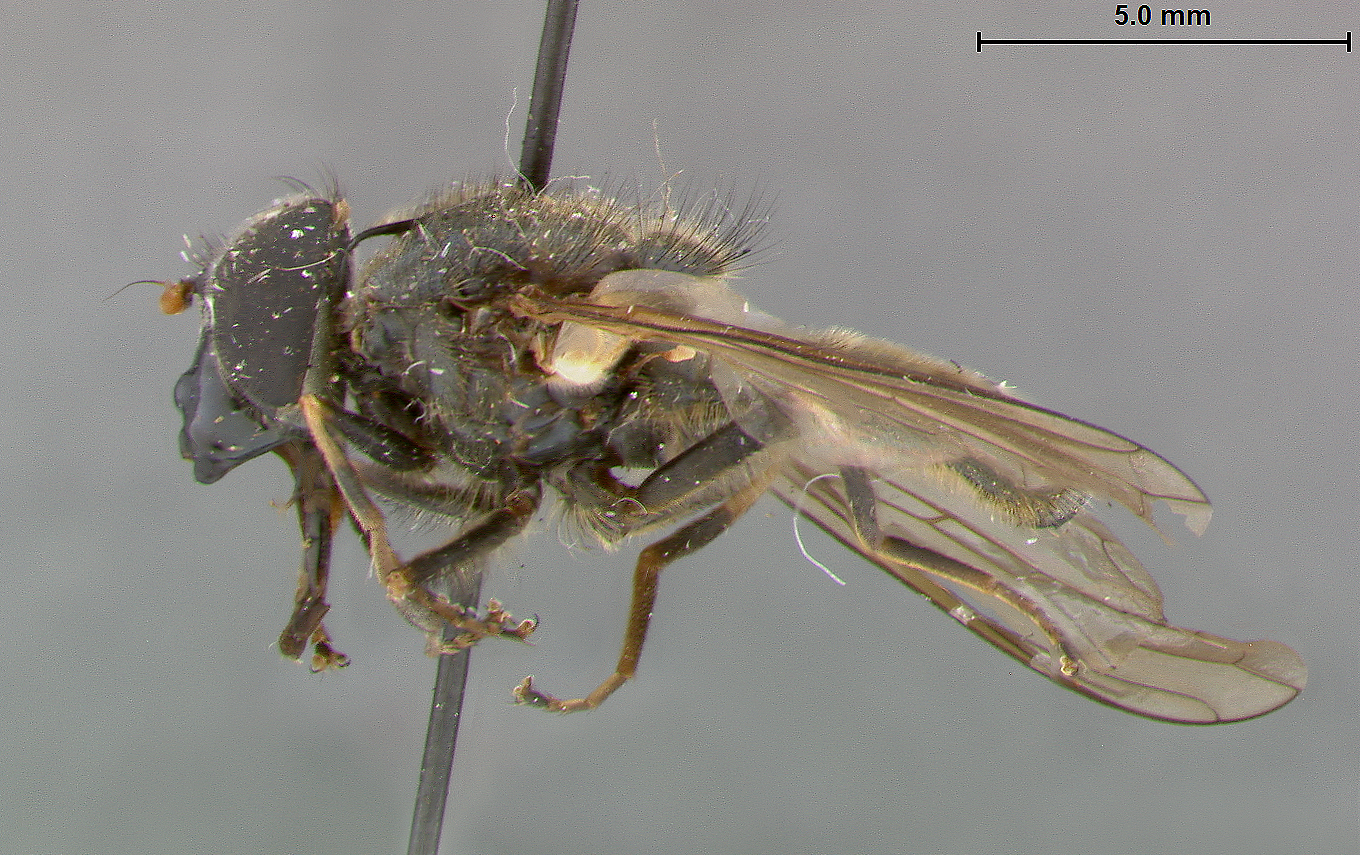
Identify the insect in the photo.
Cheilosia oblonga
